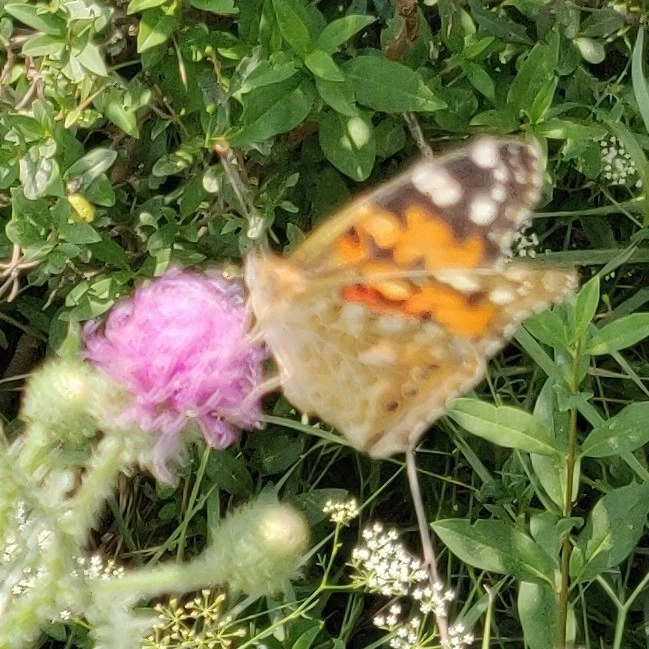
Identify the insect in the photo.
Vanessa cardui
